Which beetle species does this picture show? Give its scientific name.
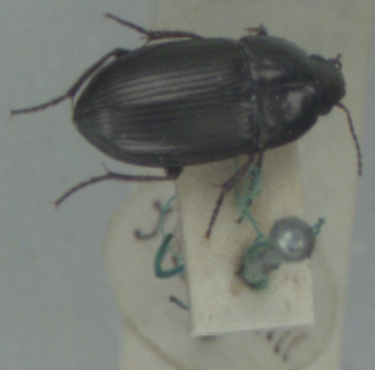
Amara lunicollis
